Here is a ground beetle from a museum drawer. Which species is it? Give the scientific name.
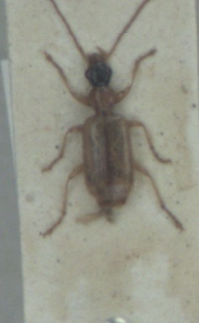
Demetrias atricapillus
